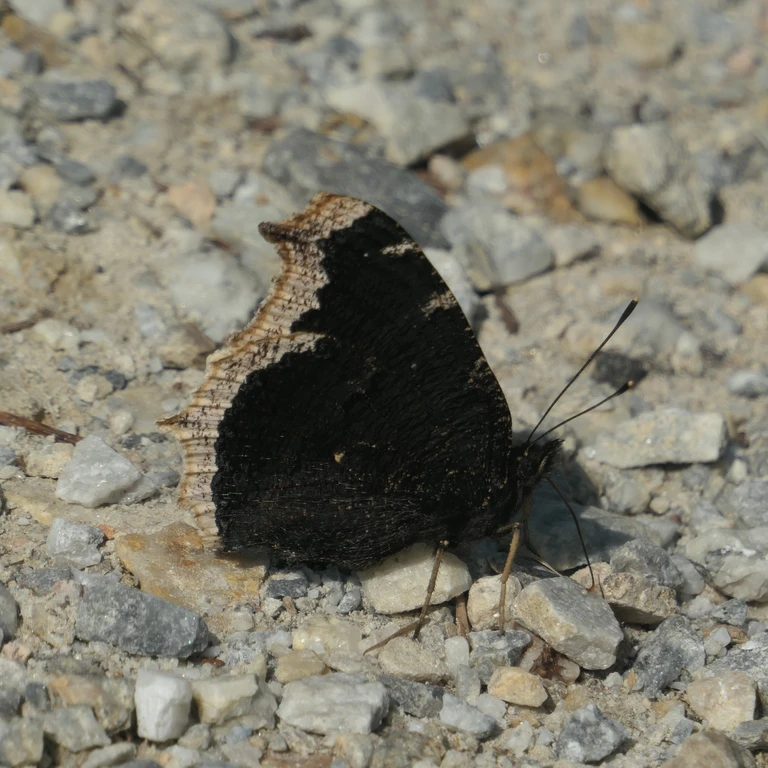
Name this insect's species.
Nymphalis antiopa
